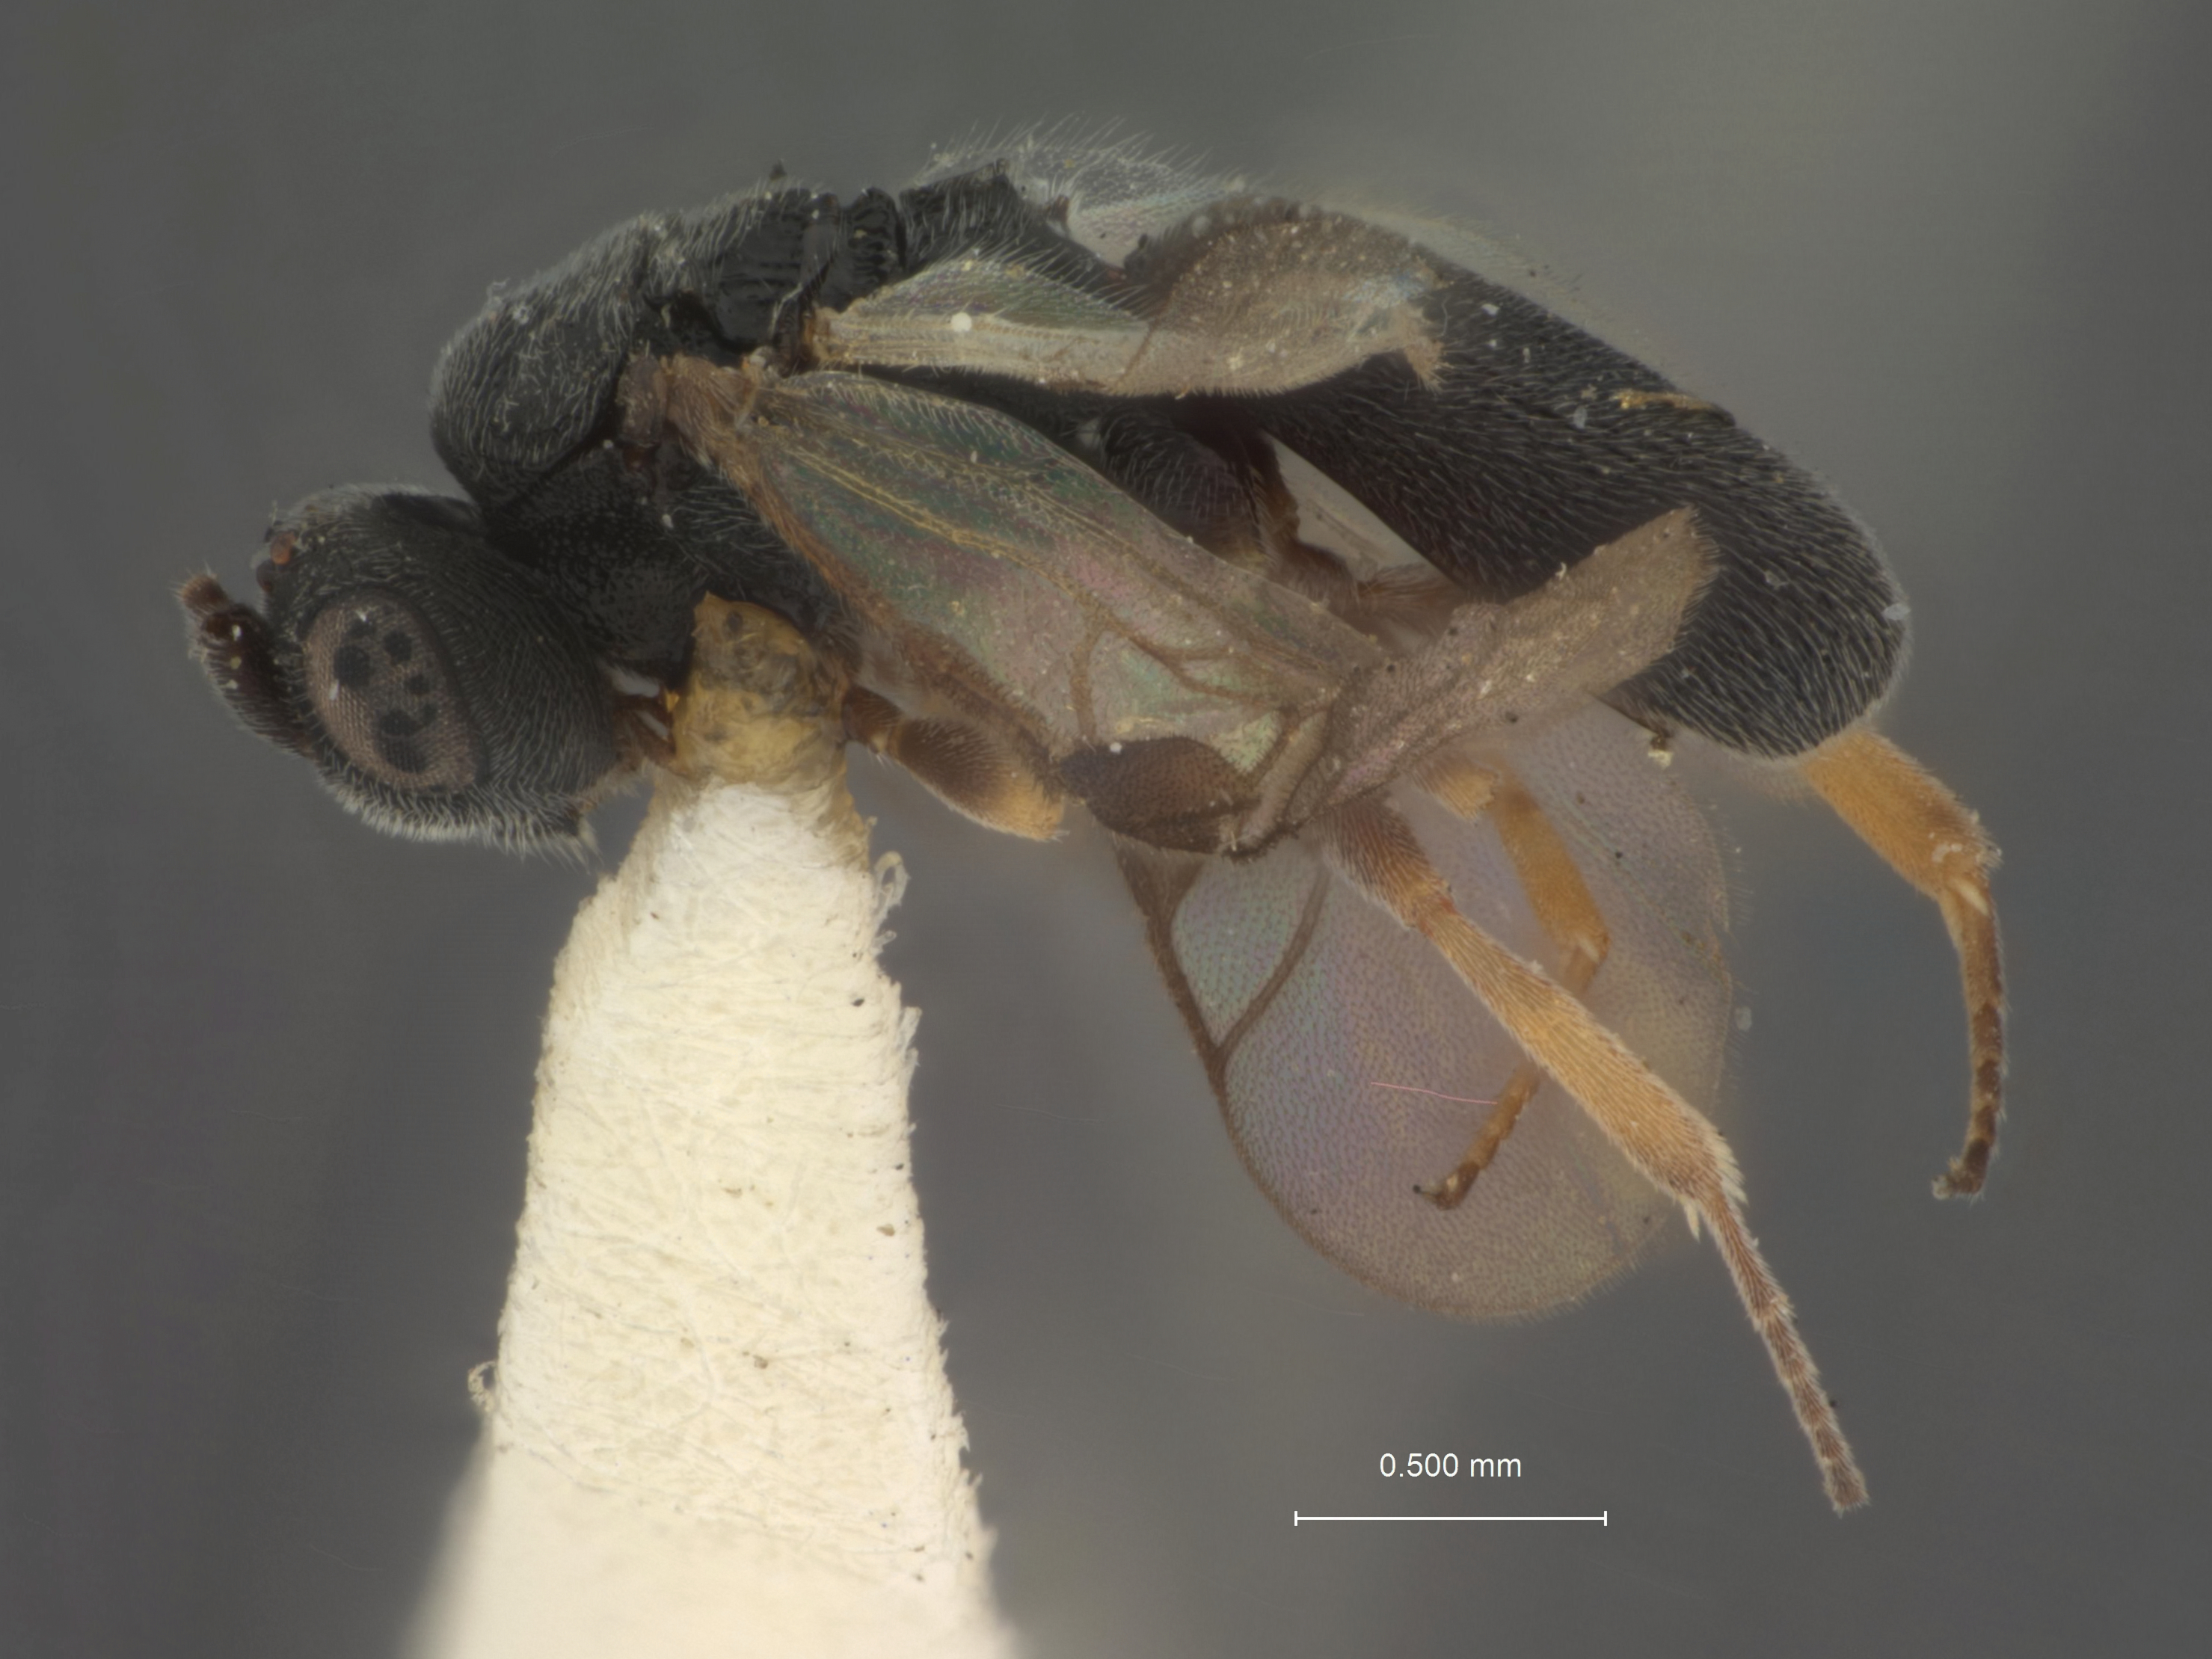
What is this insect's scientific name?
Chelonus shoshoneanorum
